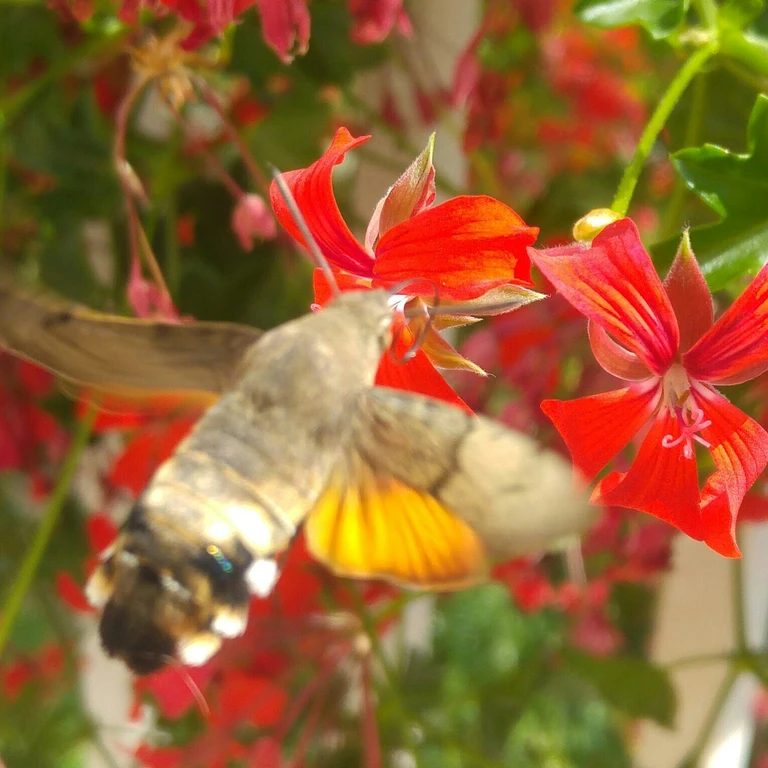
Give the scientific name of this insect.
Macroglossum stellatarum
